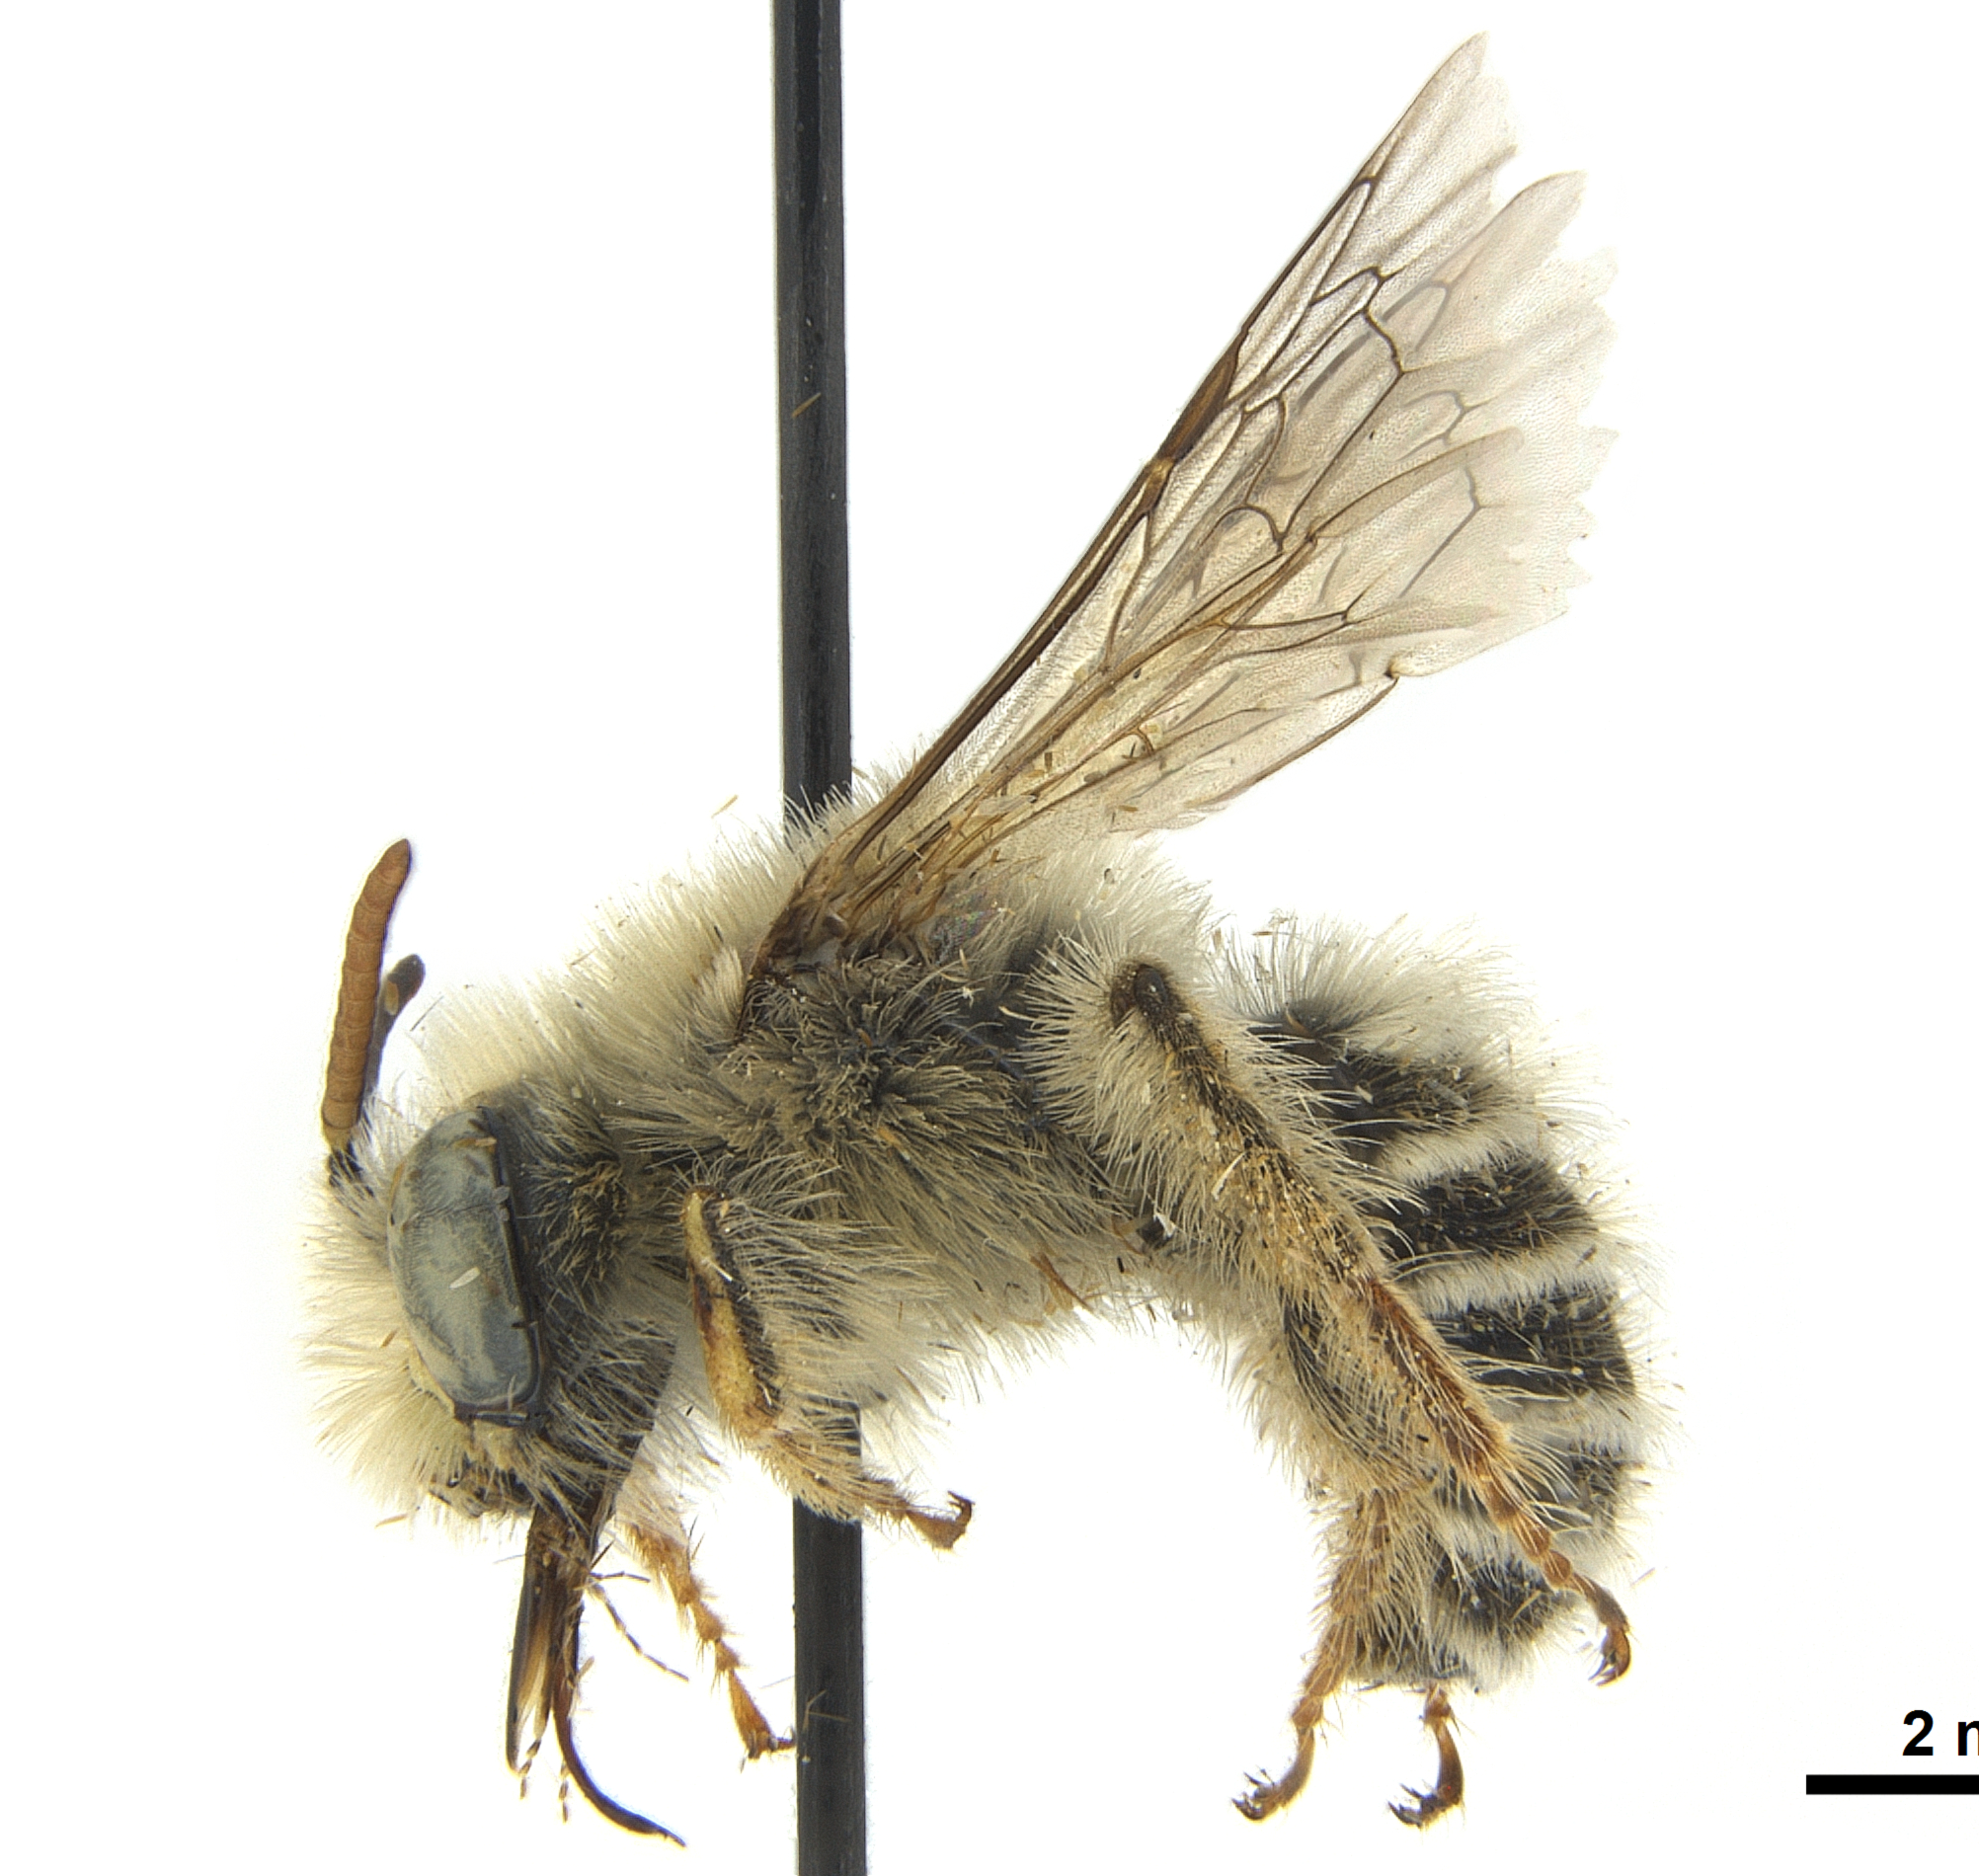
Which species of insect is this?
Acamptopoeum submetallicum
